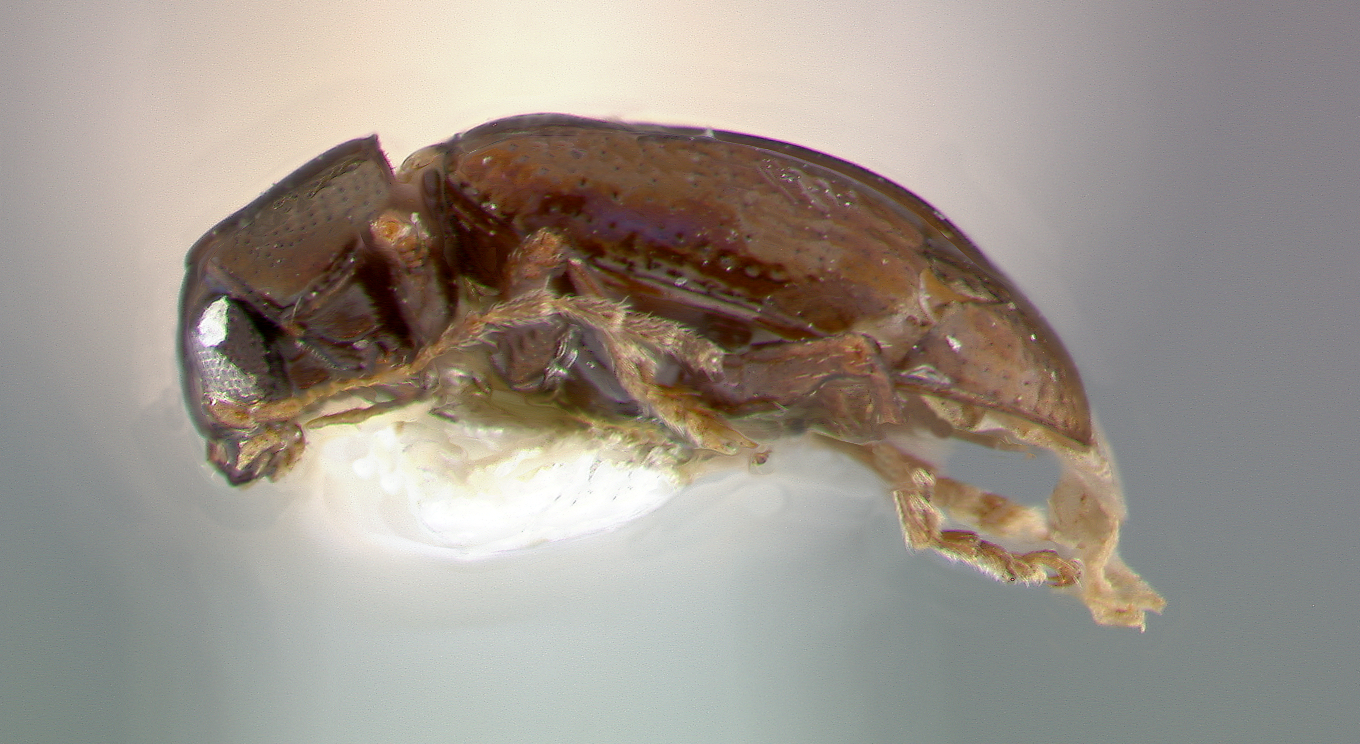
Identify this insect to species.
Metachroma elachistum
